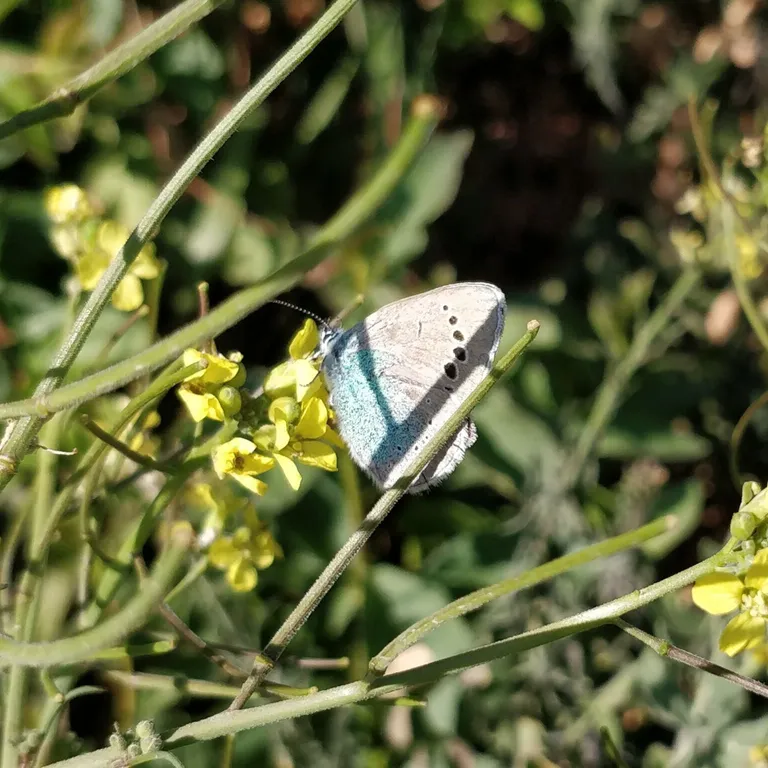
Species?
Glaucopsyche alexis
